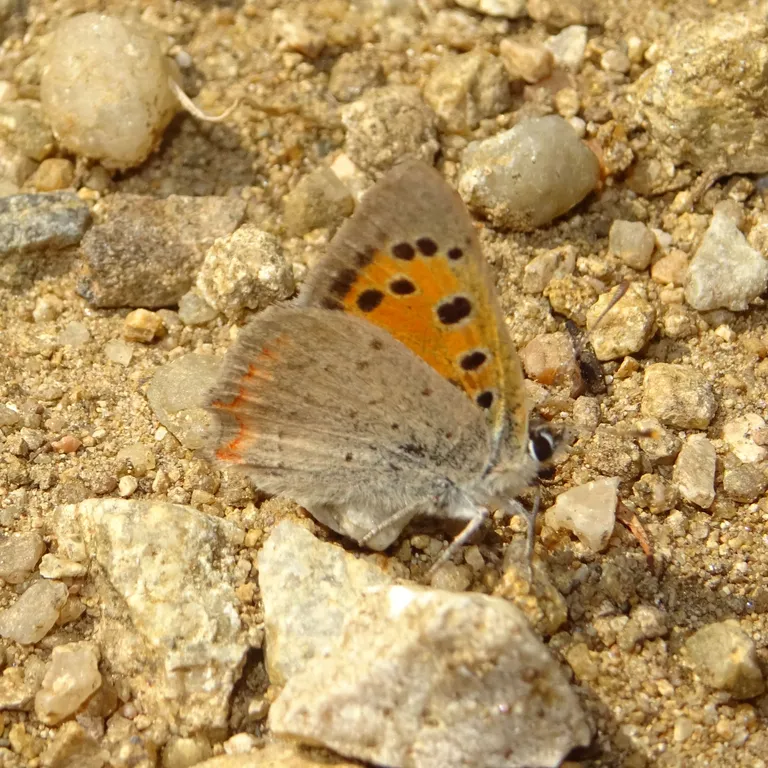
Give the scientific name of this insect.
Lycaena phlaeas
